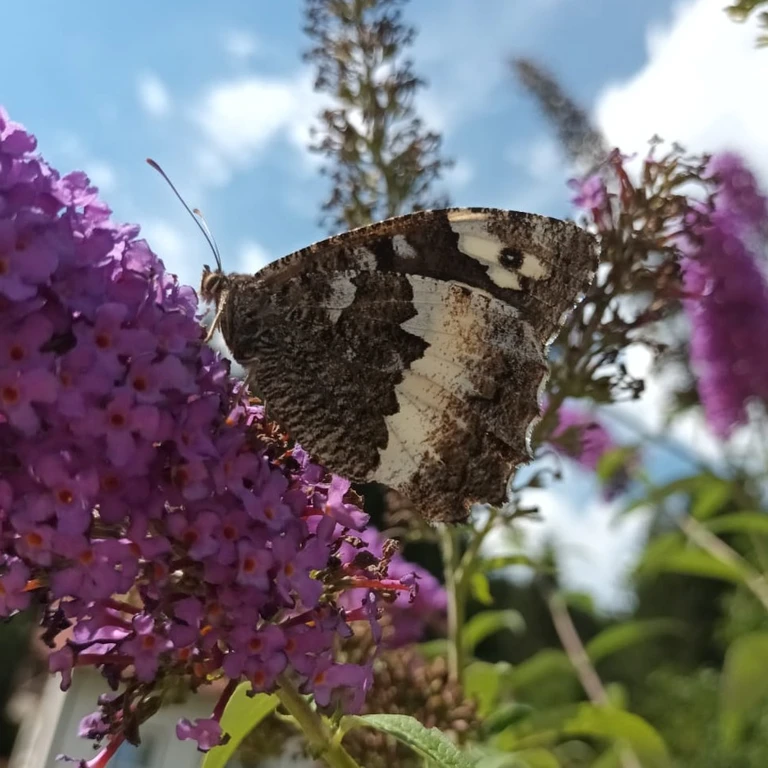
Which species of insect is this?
Brintesia circe
